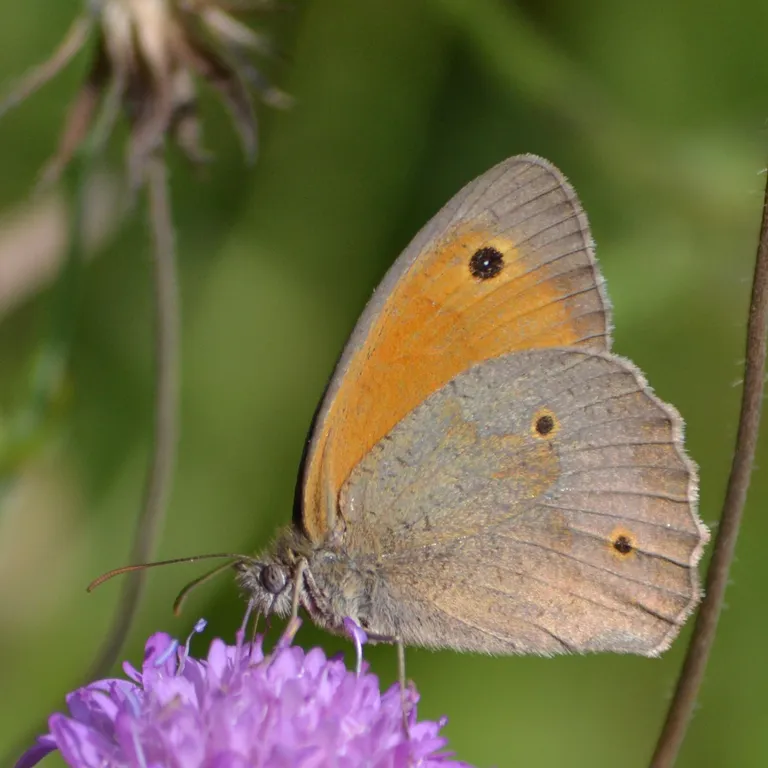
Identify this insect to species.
Maniola jurtina
